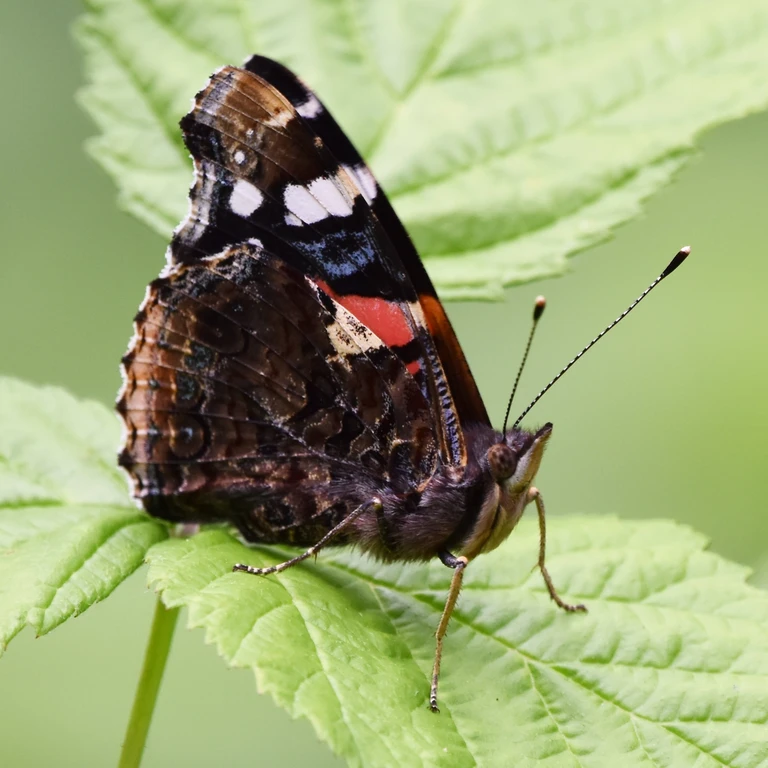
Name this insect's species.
Vanessa atalanta
